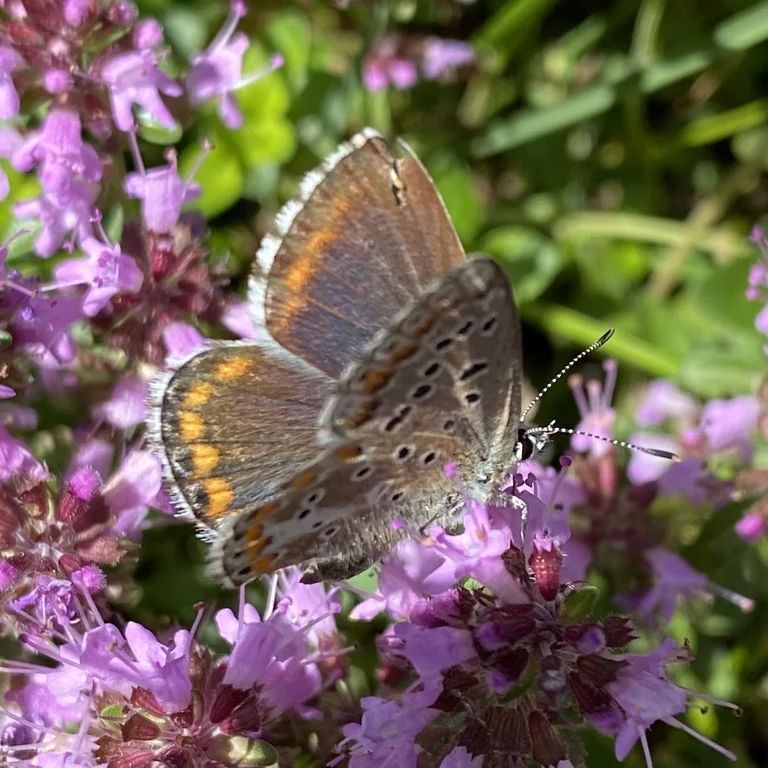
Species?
Lysandra bellargus
